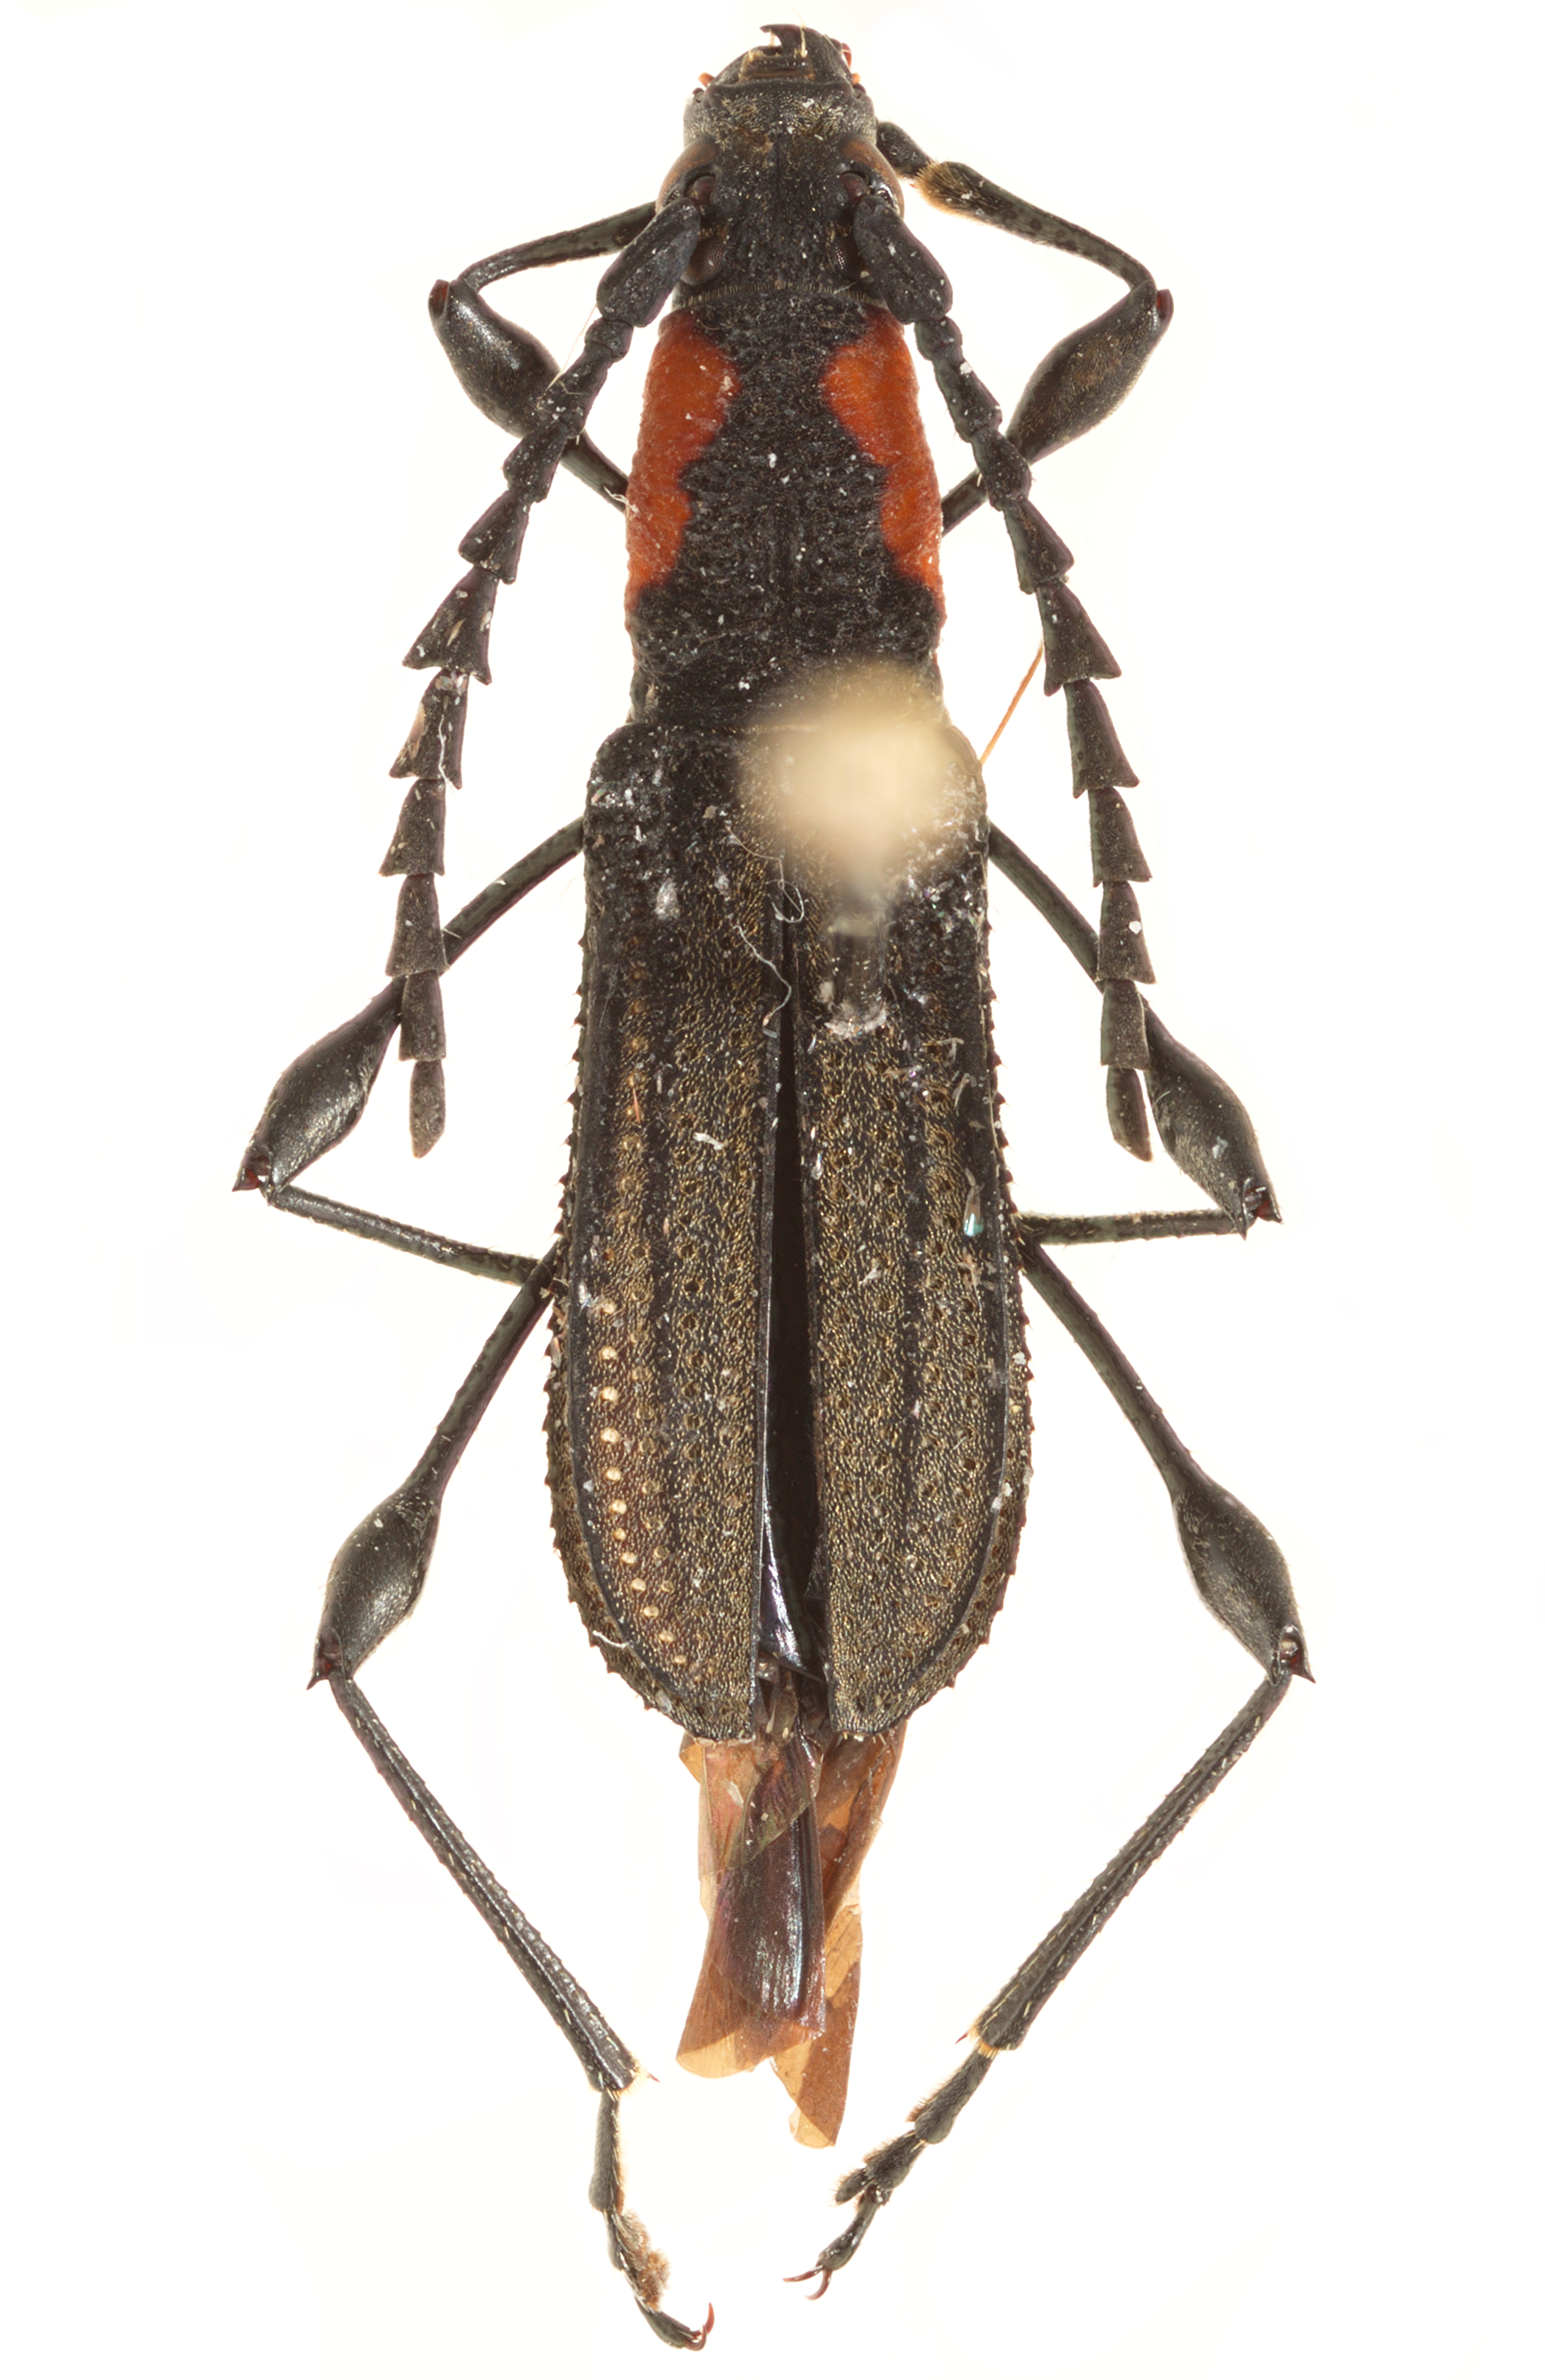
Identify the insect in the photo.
Haenkea thoracica
